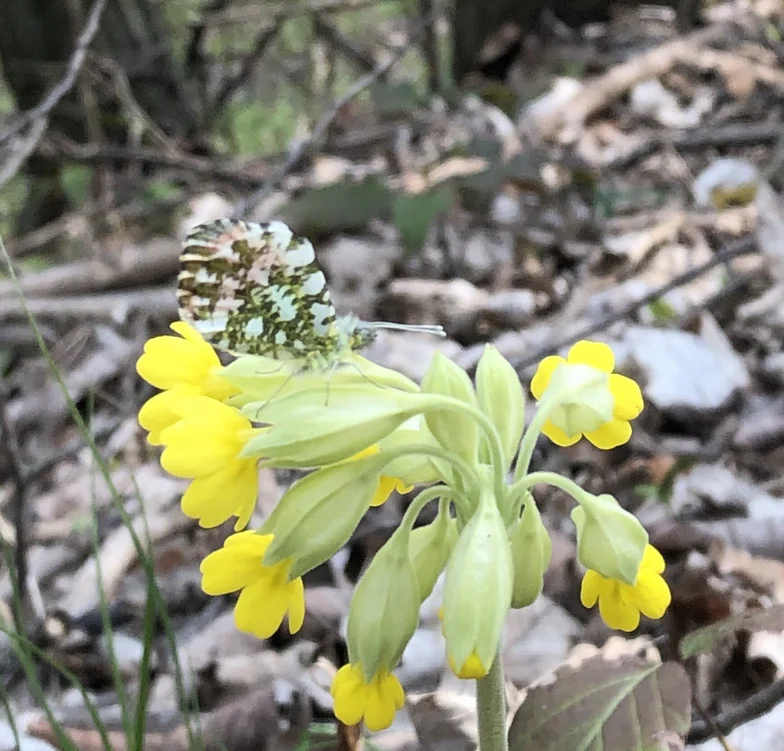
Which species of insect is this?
Anthocharis cardamines
